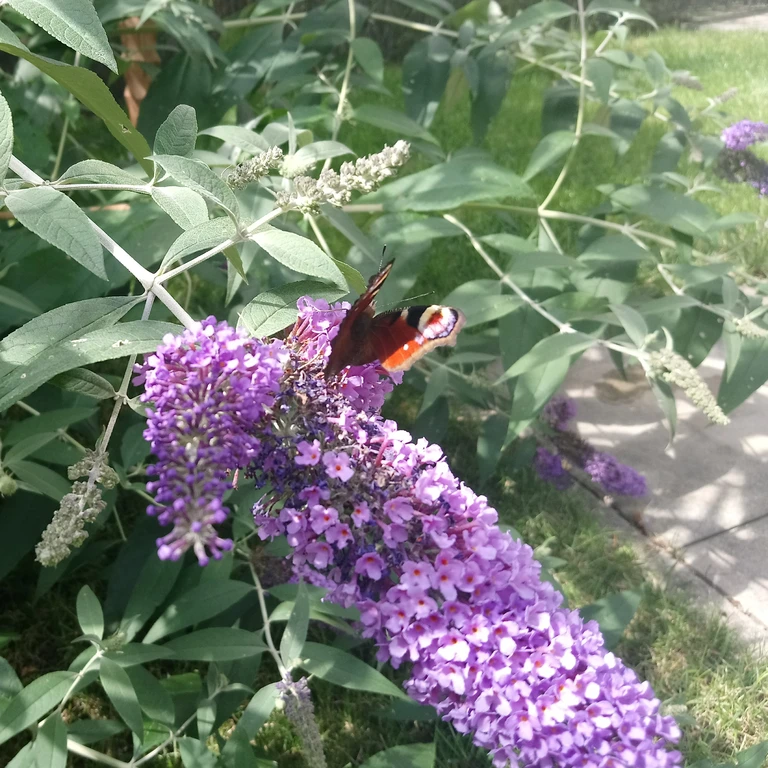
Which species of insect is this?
Aglais io
